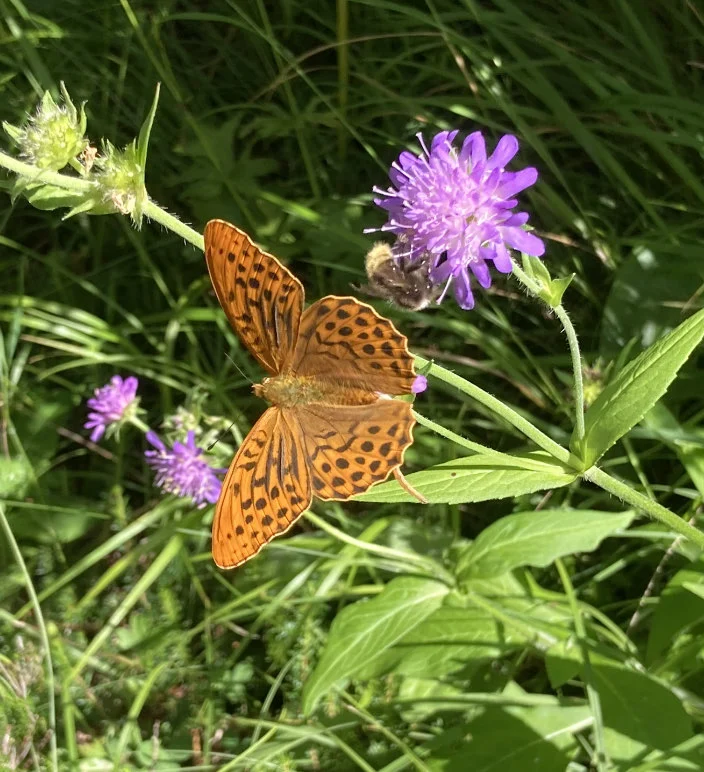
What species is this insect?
Argynnis paphia
